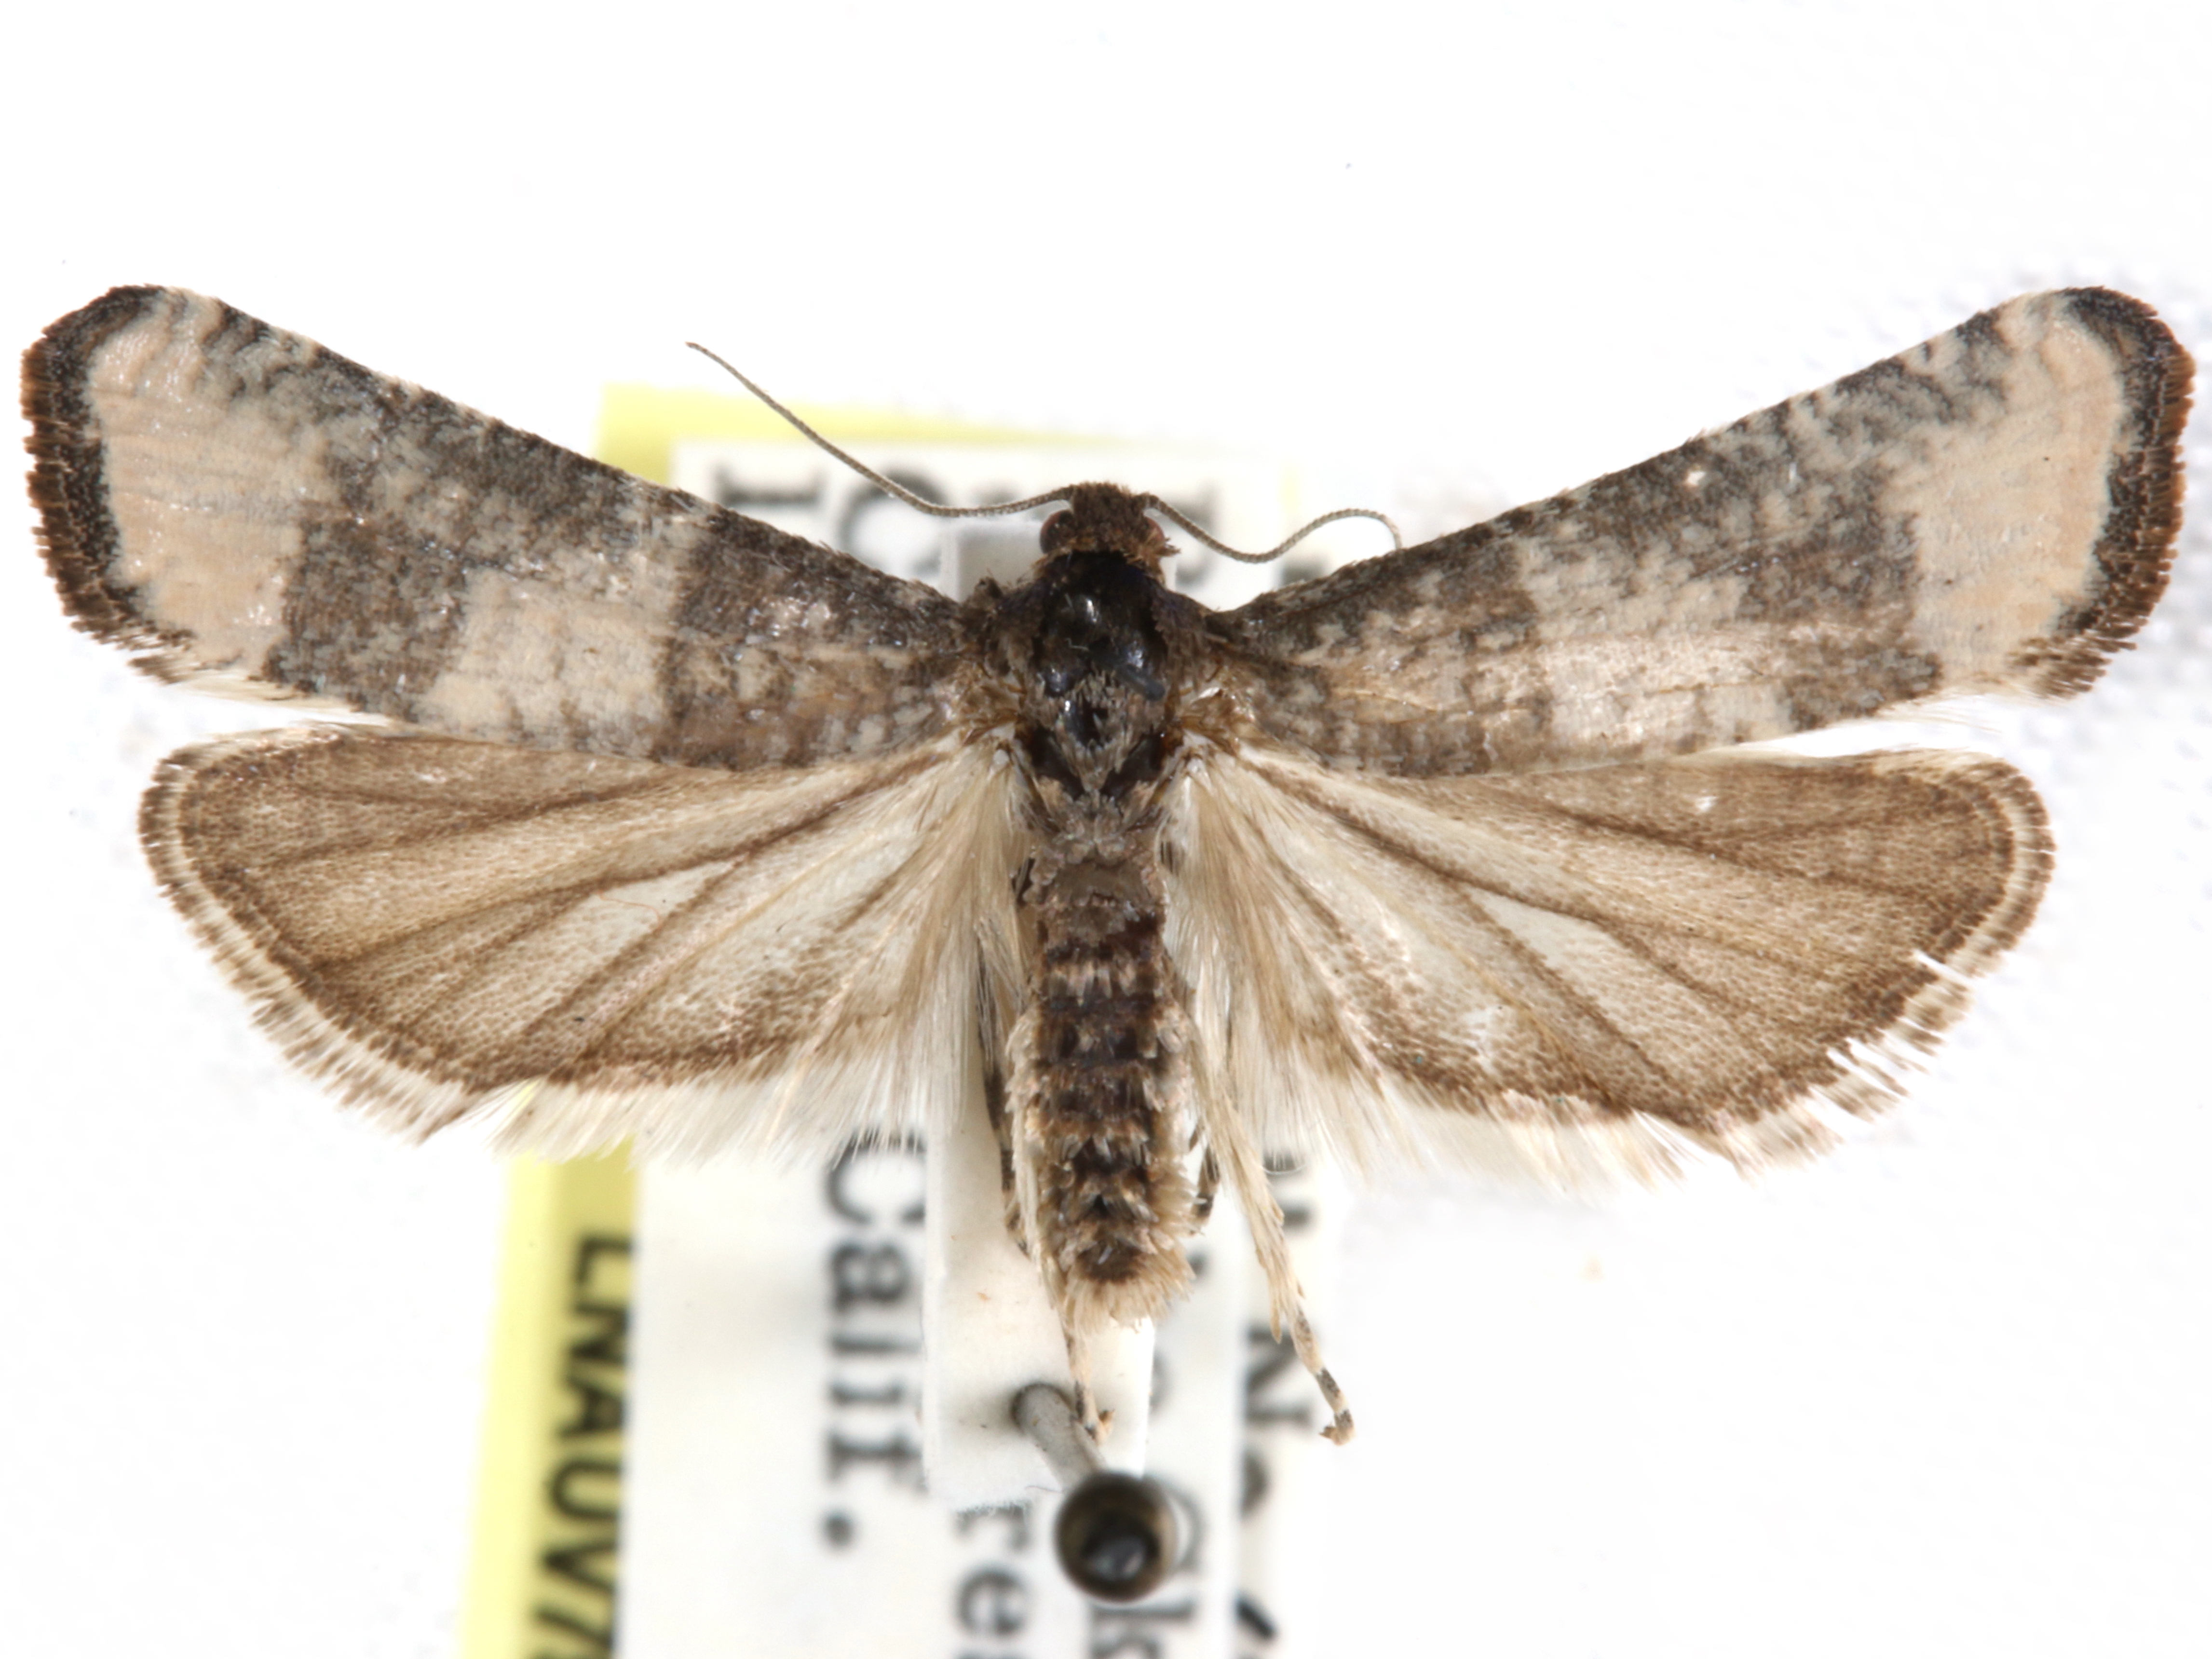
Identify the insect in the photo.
Epiblema rudei
